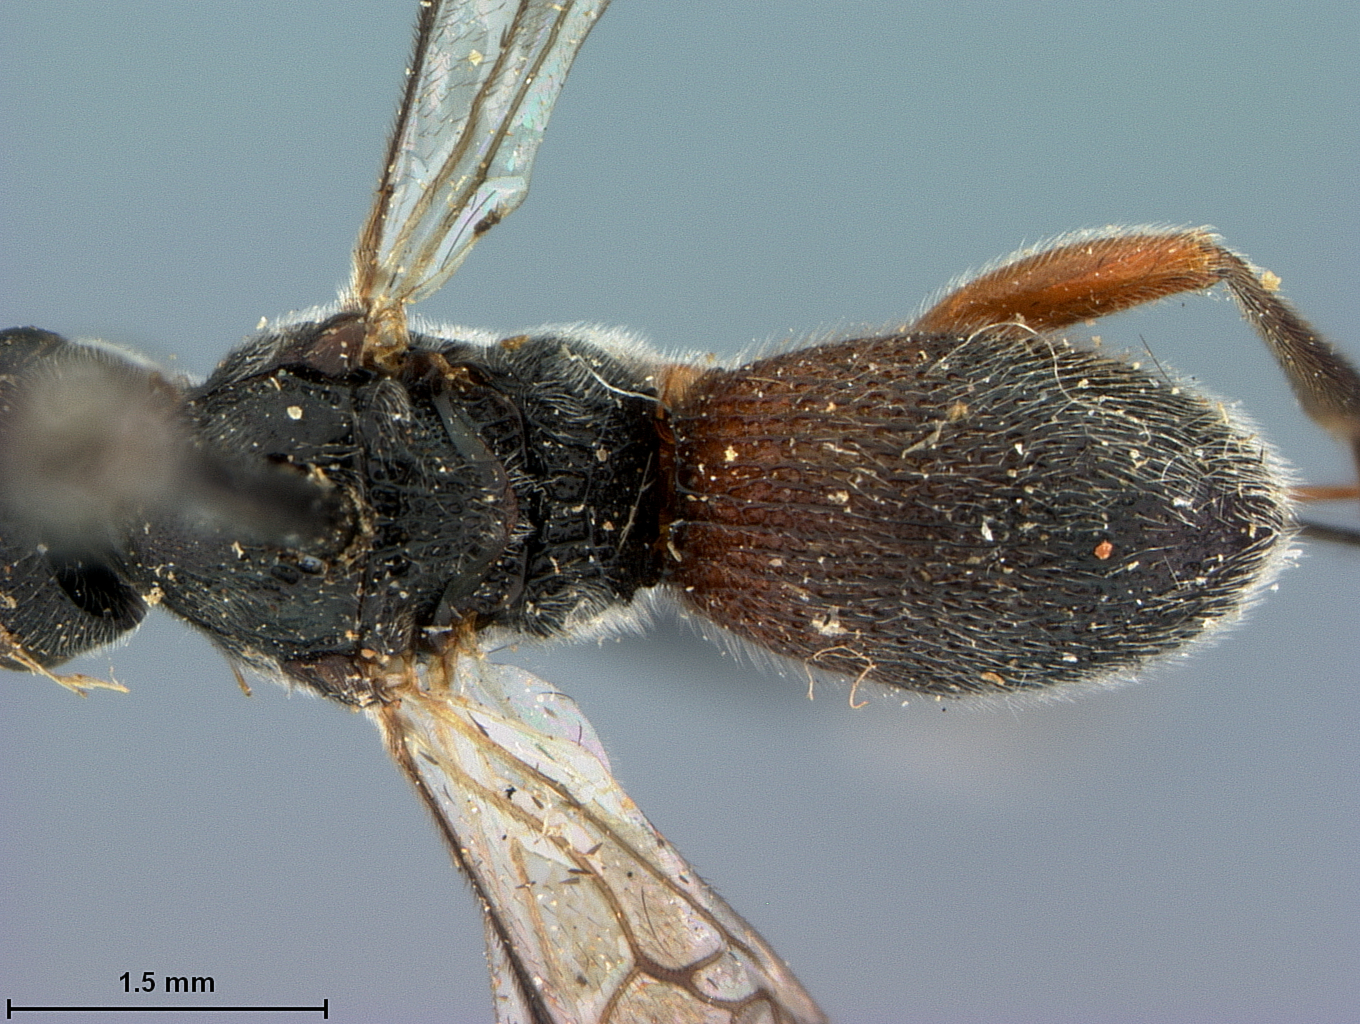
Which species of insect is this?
Urosigalphus meoarmatus
